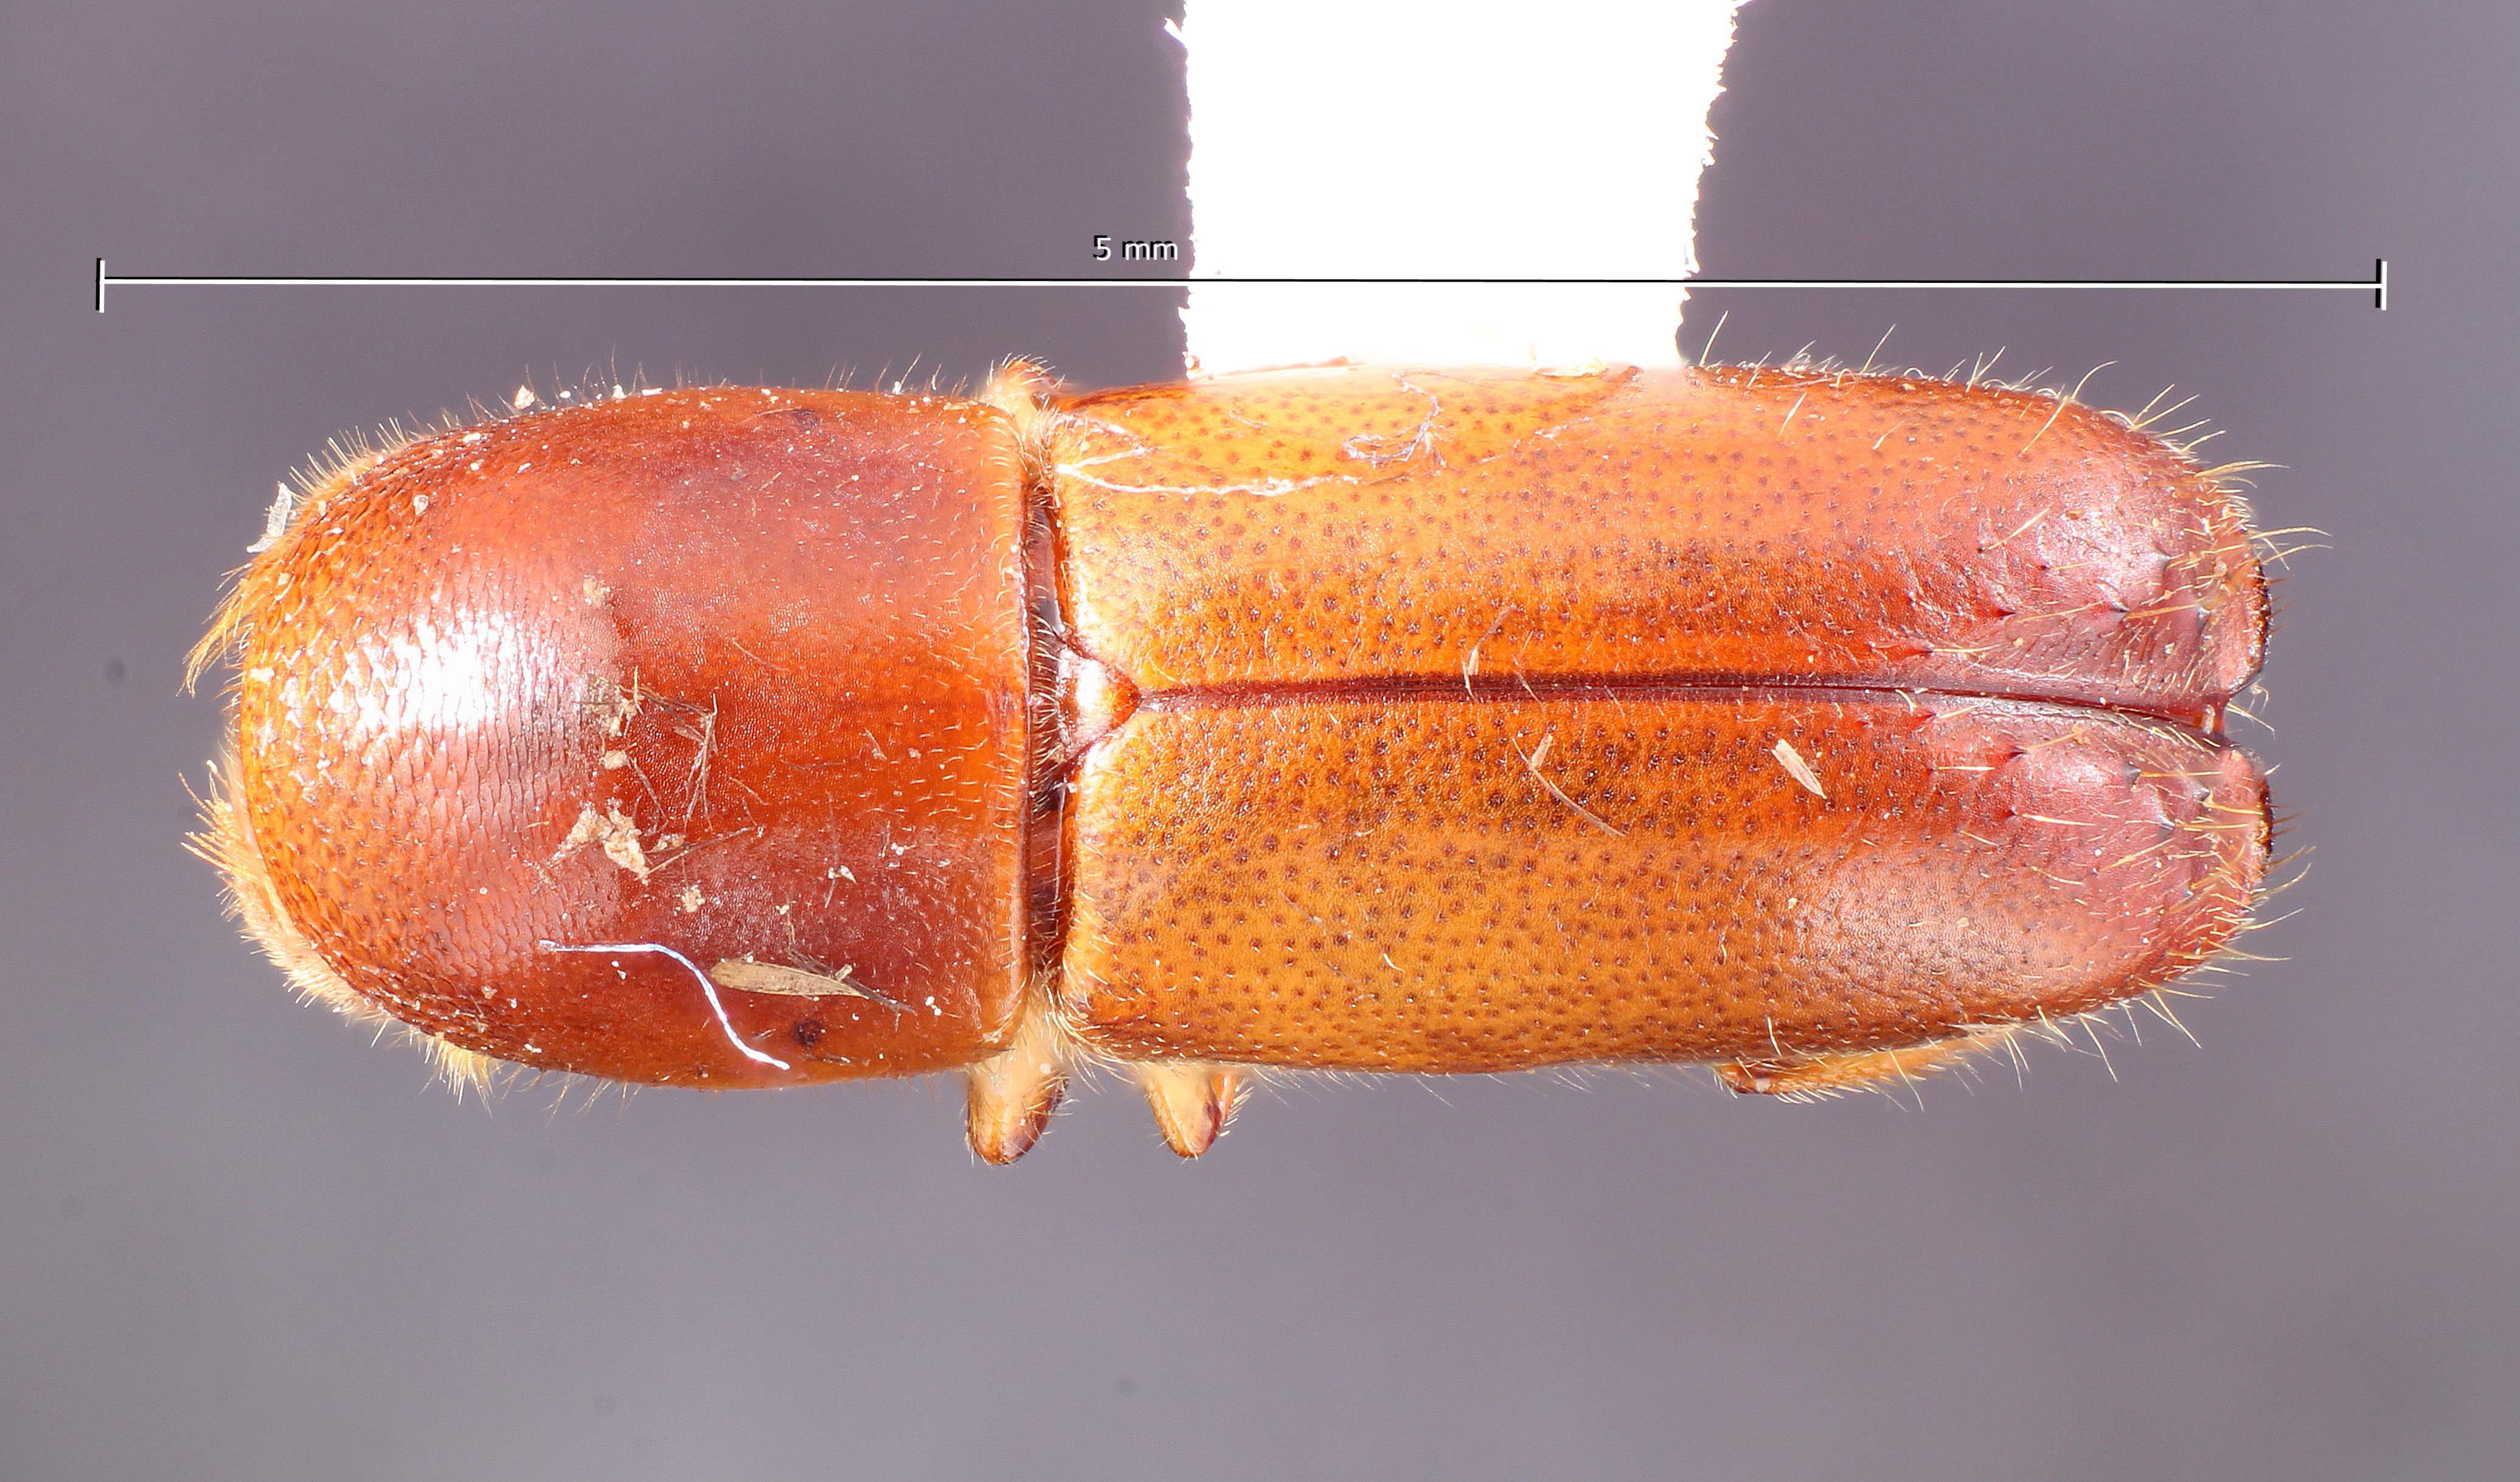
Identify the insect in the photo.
Monarthrum gnarum
